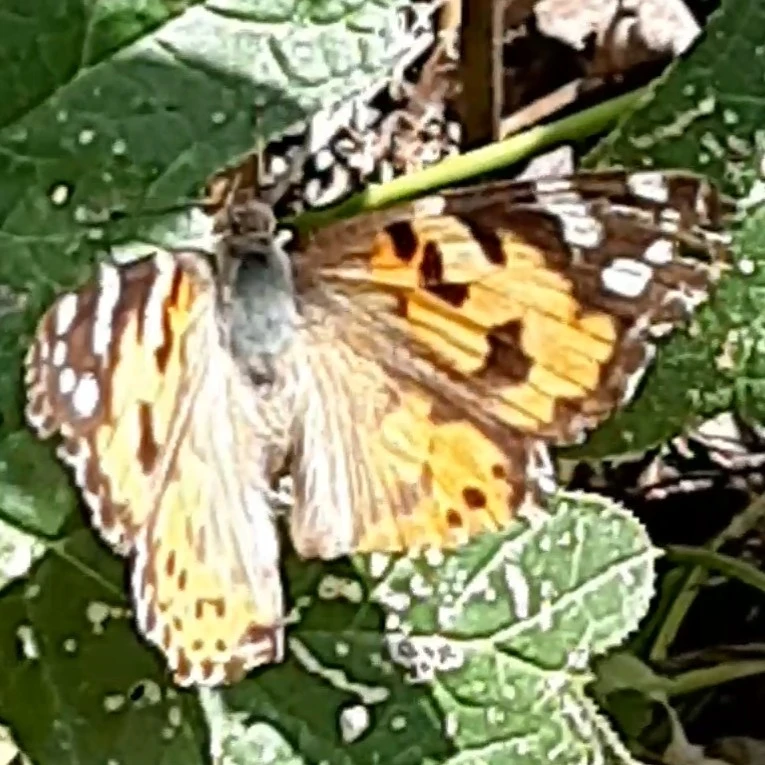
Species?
Vanessa cardui
